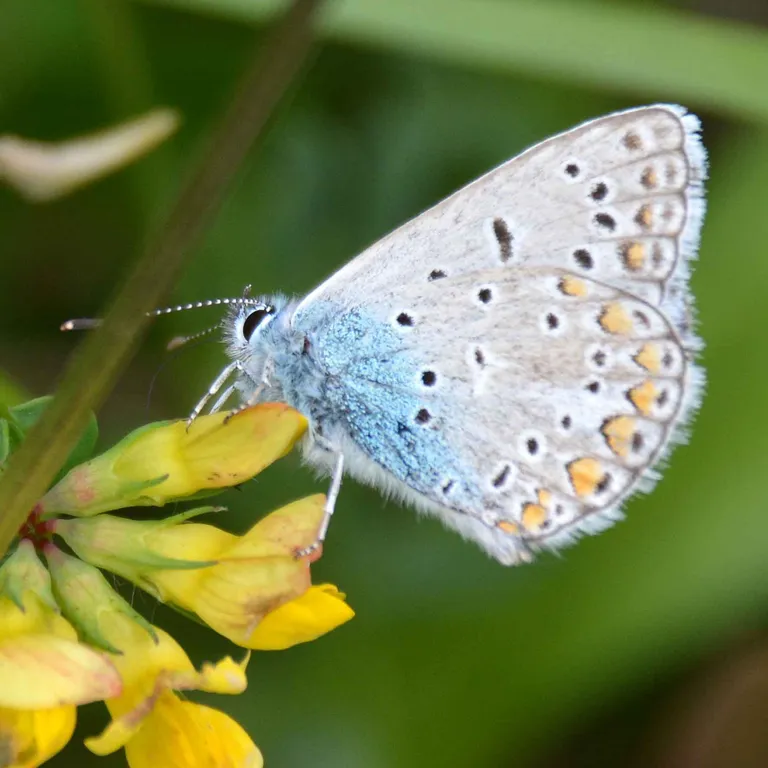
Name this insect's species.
Polyommatus icarus
